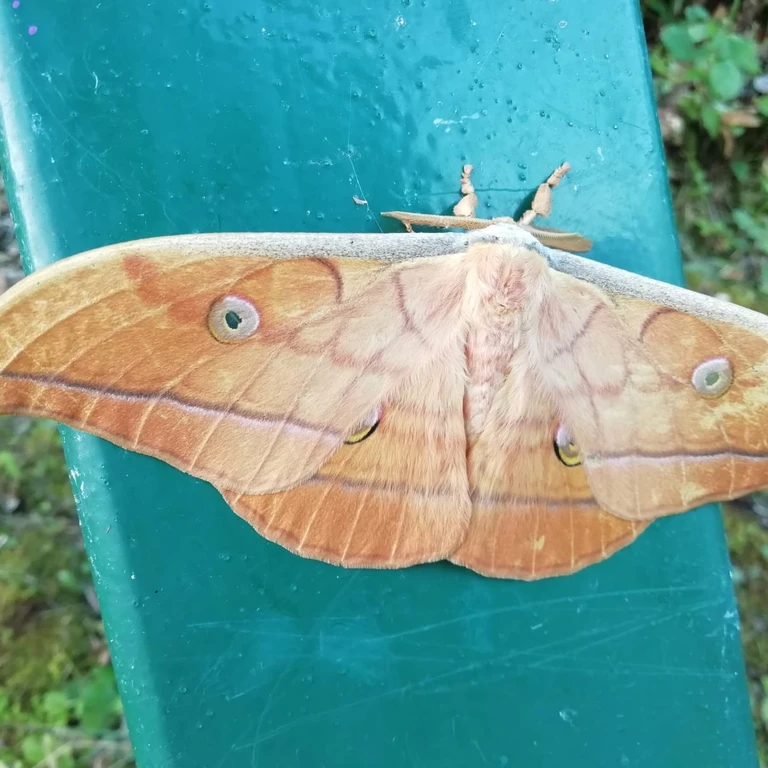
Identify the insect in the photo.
Antheraea yamamai
